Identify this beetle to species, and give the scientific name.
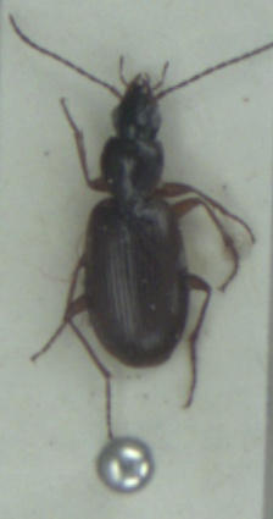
Agonum thoreyi
